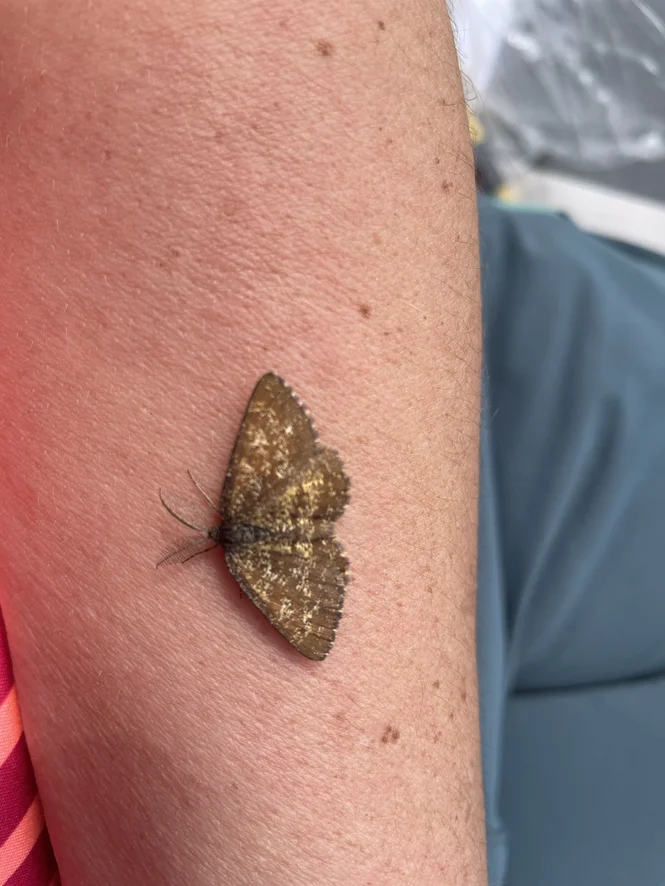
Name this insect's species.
Ematurga atomaria
